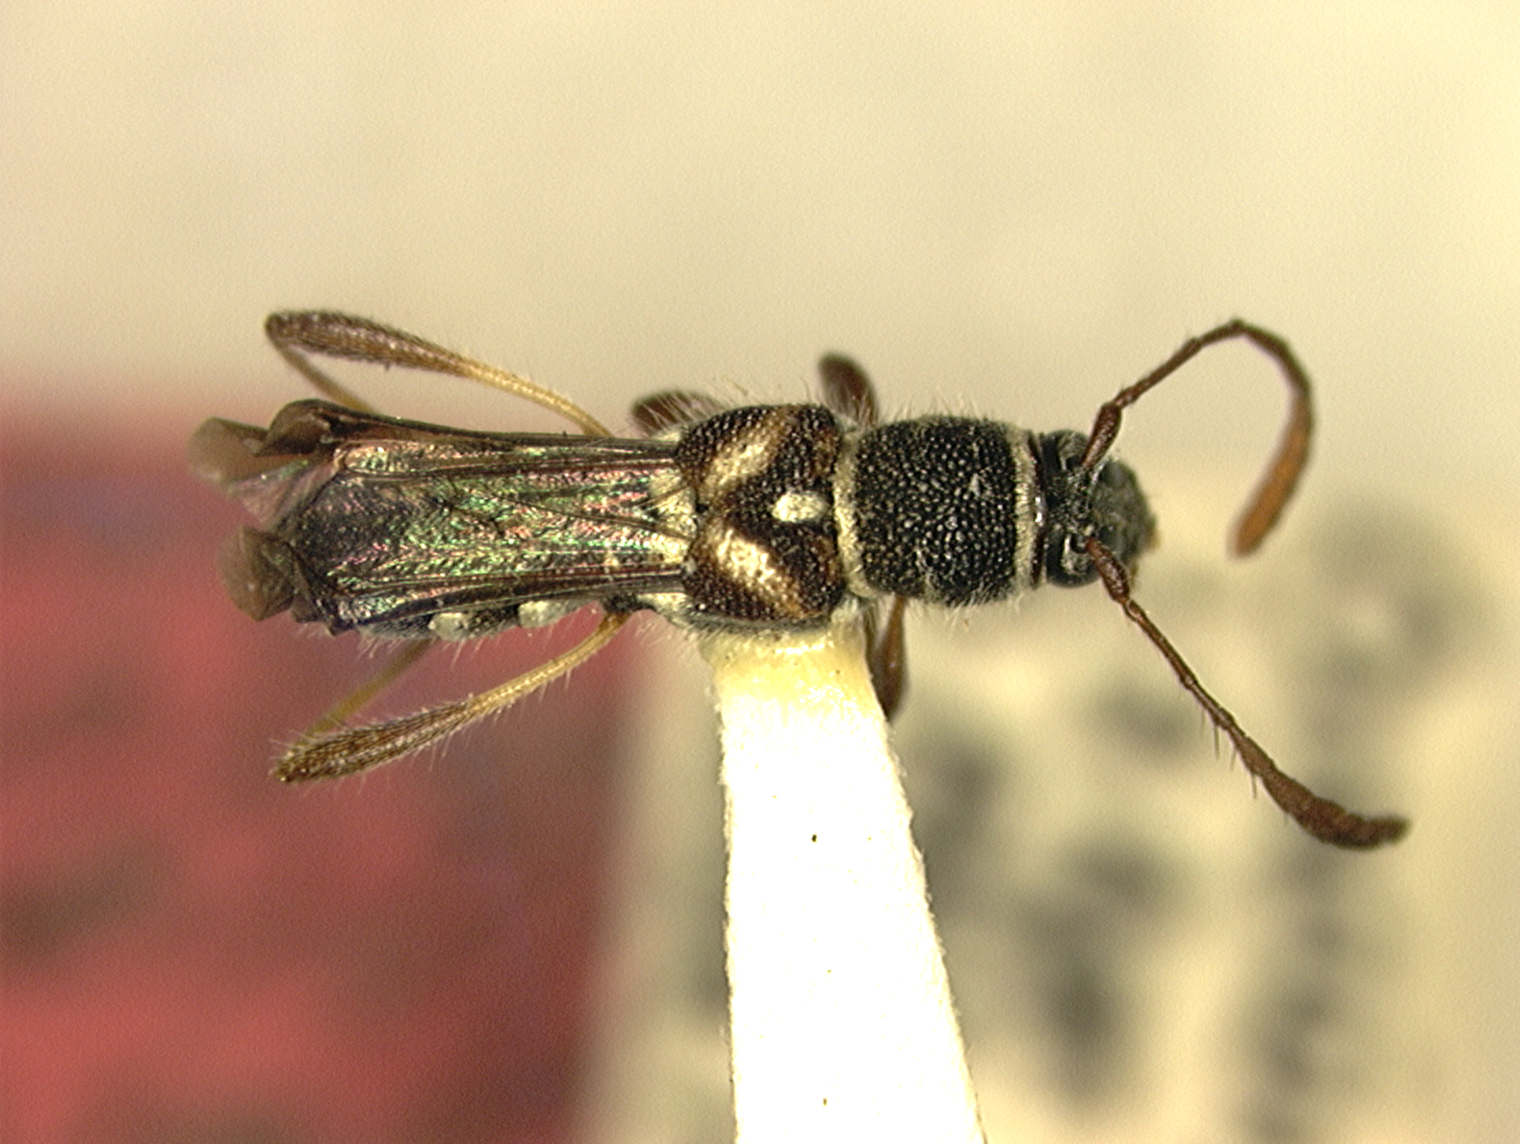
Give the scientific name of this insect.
Tomopterus exilis
